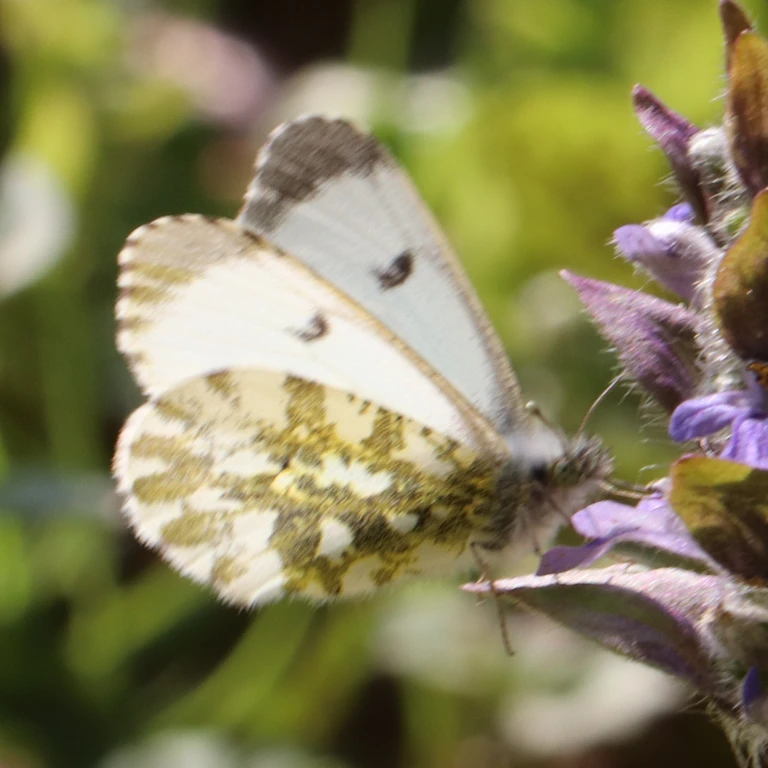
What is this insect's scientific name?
Anthocharis cardamines
